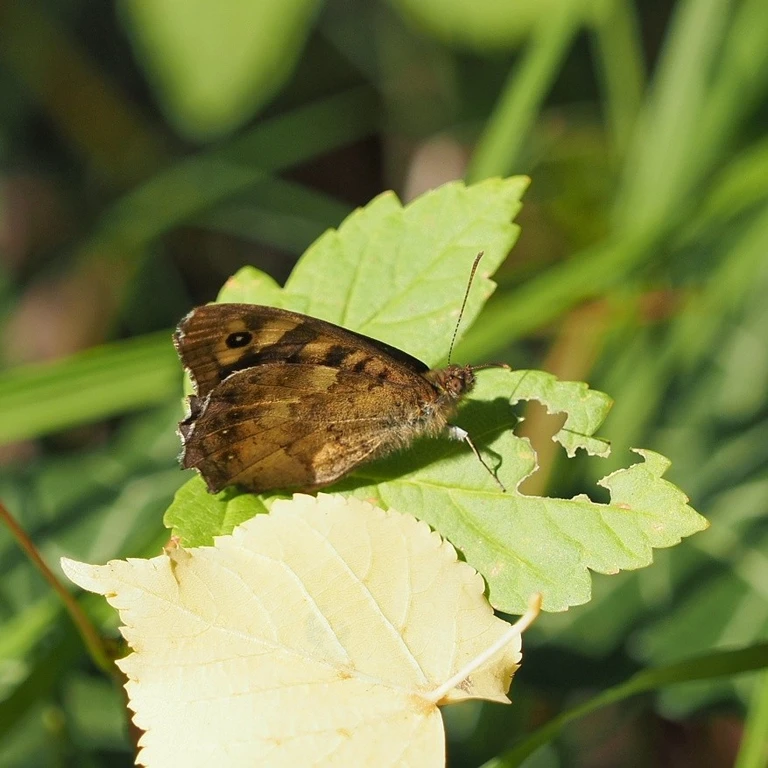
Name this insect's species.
Pararge aegeria
